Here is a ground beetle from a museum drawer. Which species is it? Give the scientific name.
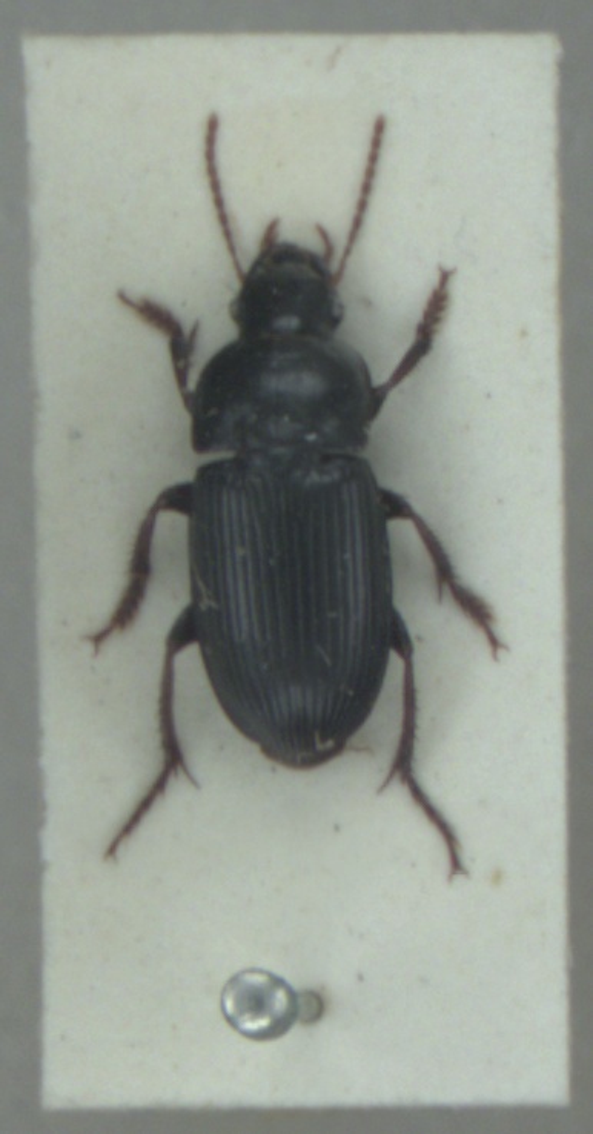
Harpalus tardus
